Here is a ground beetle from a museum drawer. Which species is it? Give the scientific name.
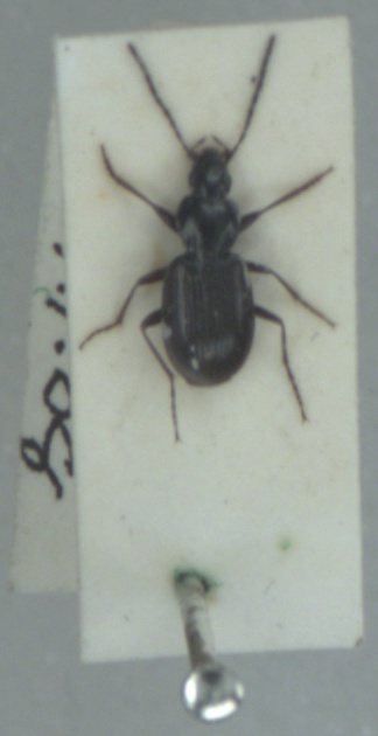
Agonum fuliginosum
